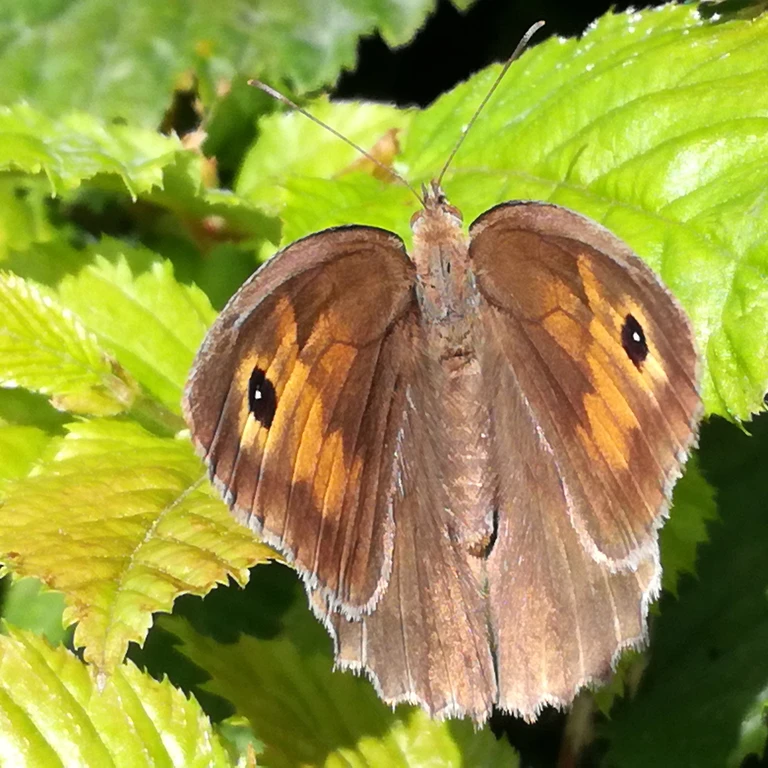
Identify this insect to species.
Maniola jurtina
